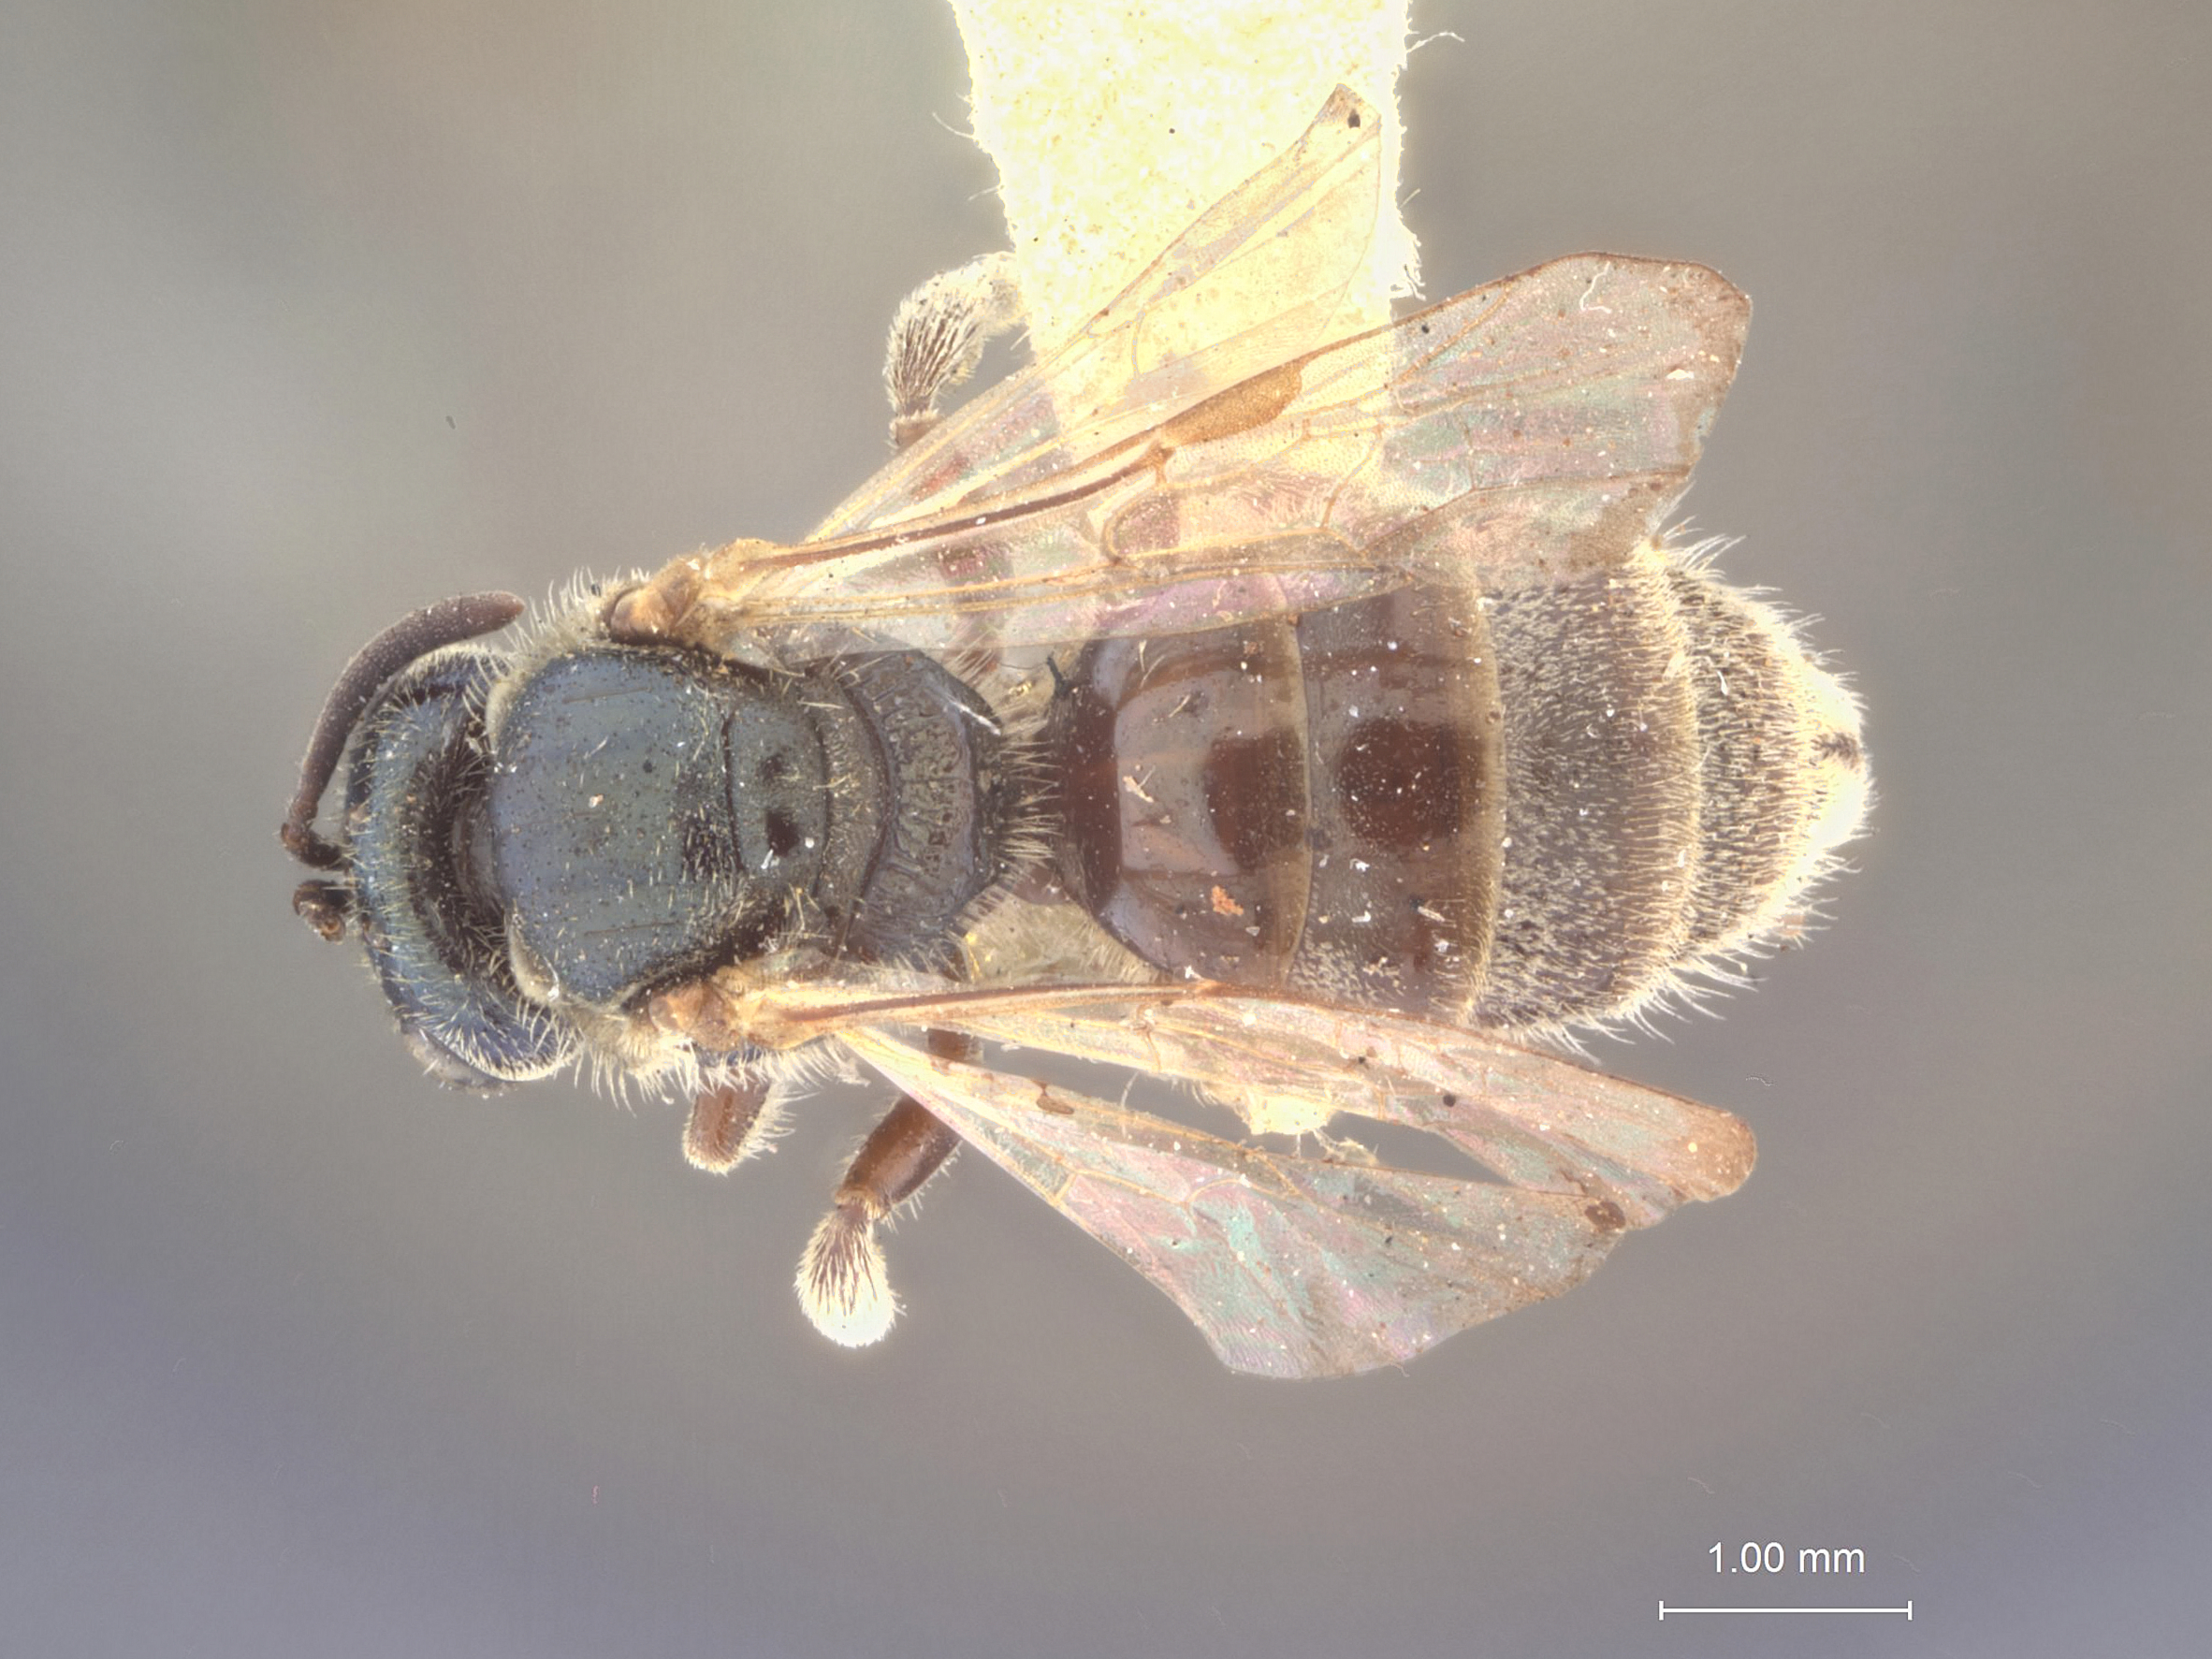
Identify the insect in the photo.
Halictus lineatulus
